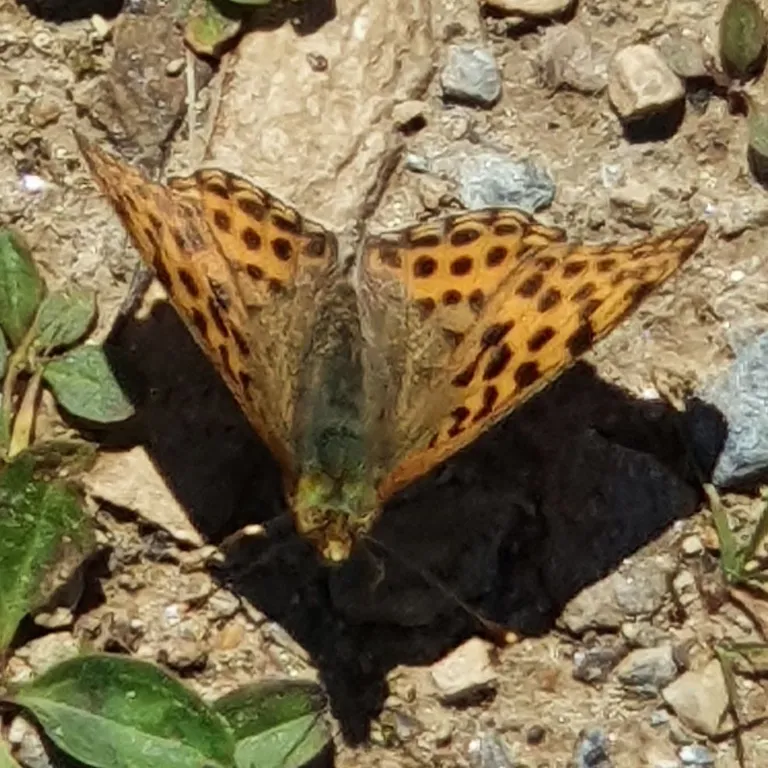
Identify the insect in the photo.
Issoria lathonia
